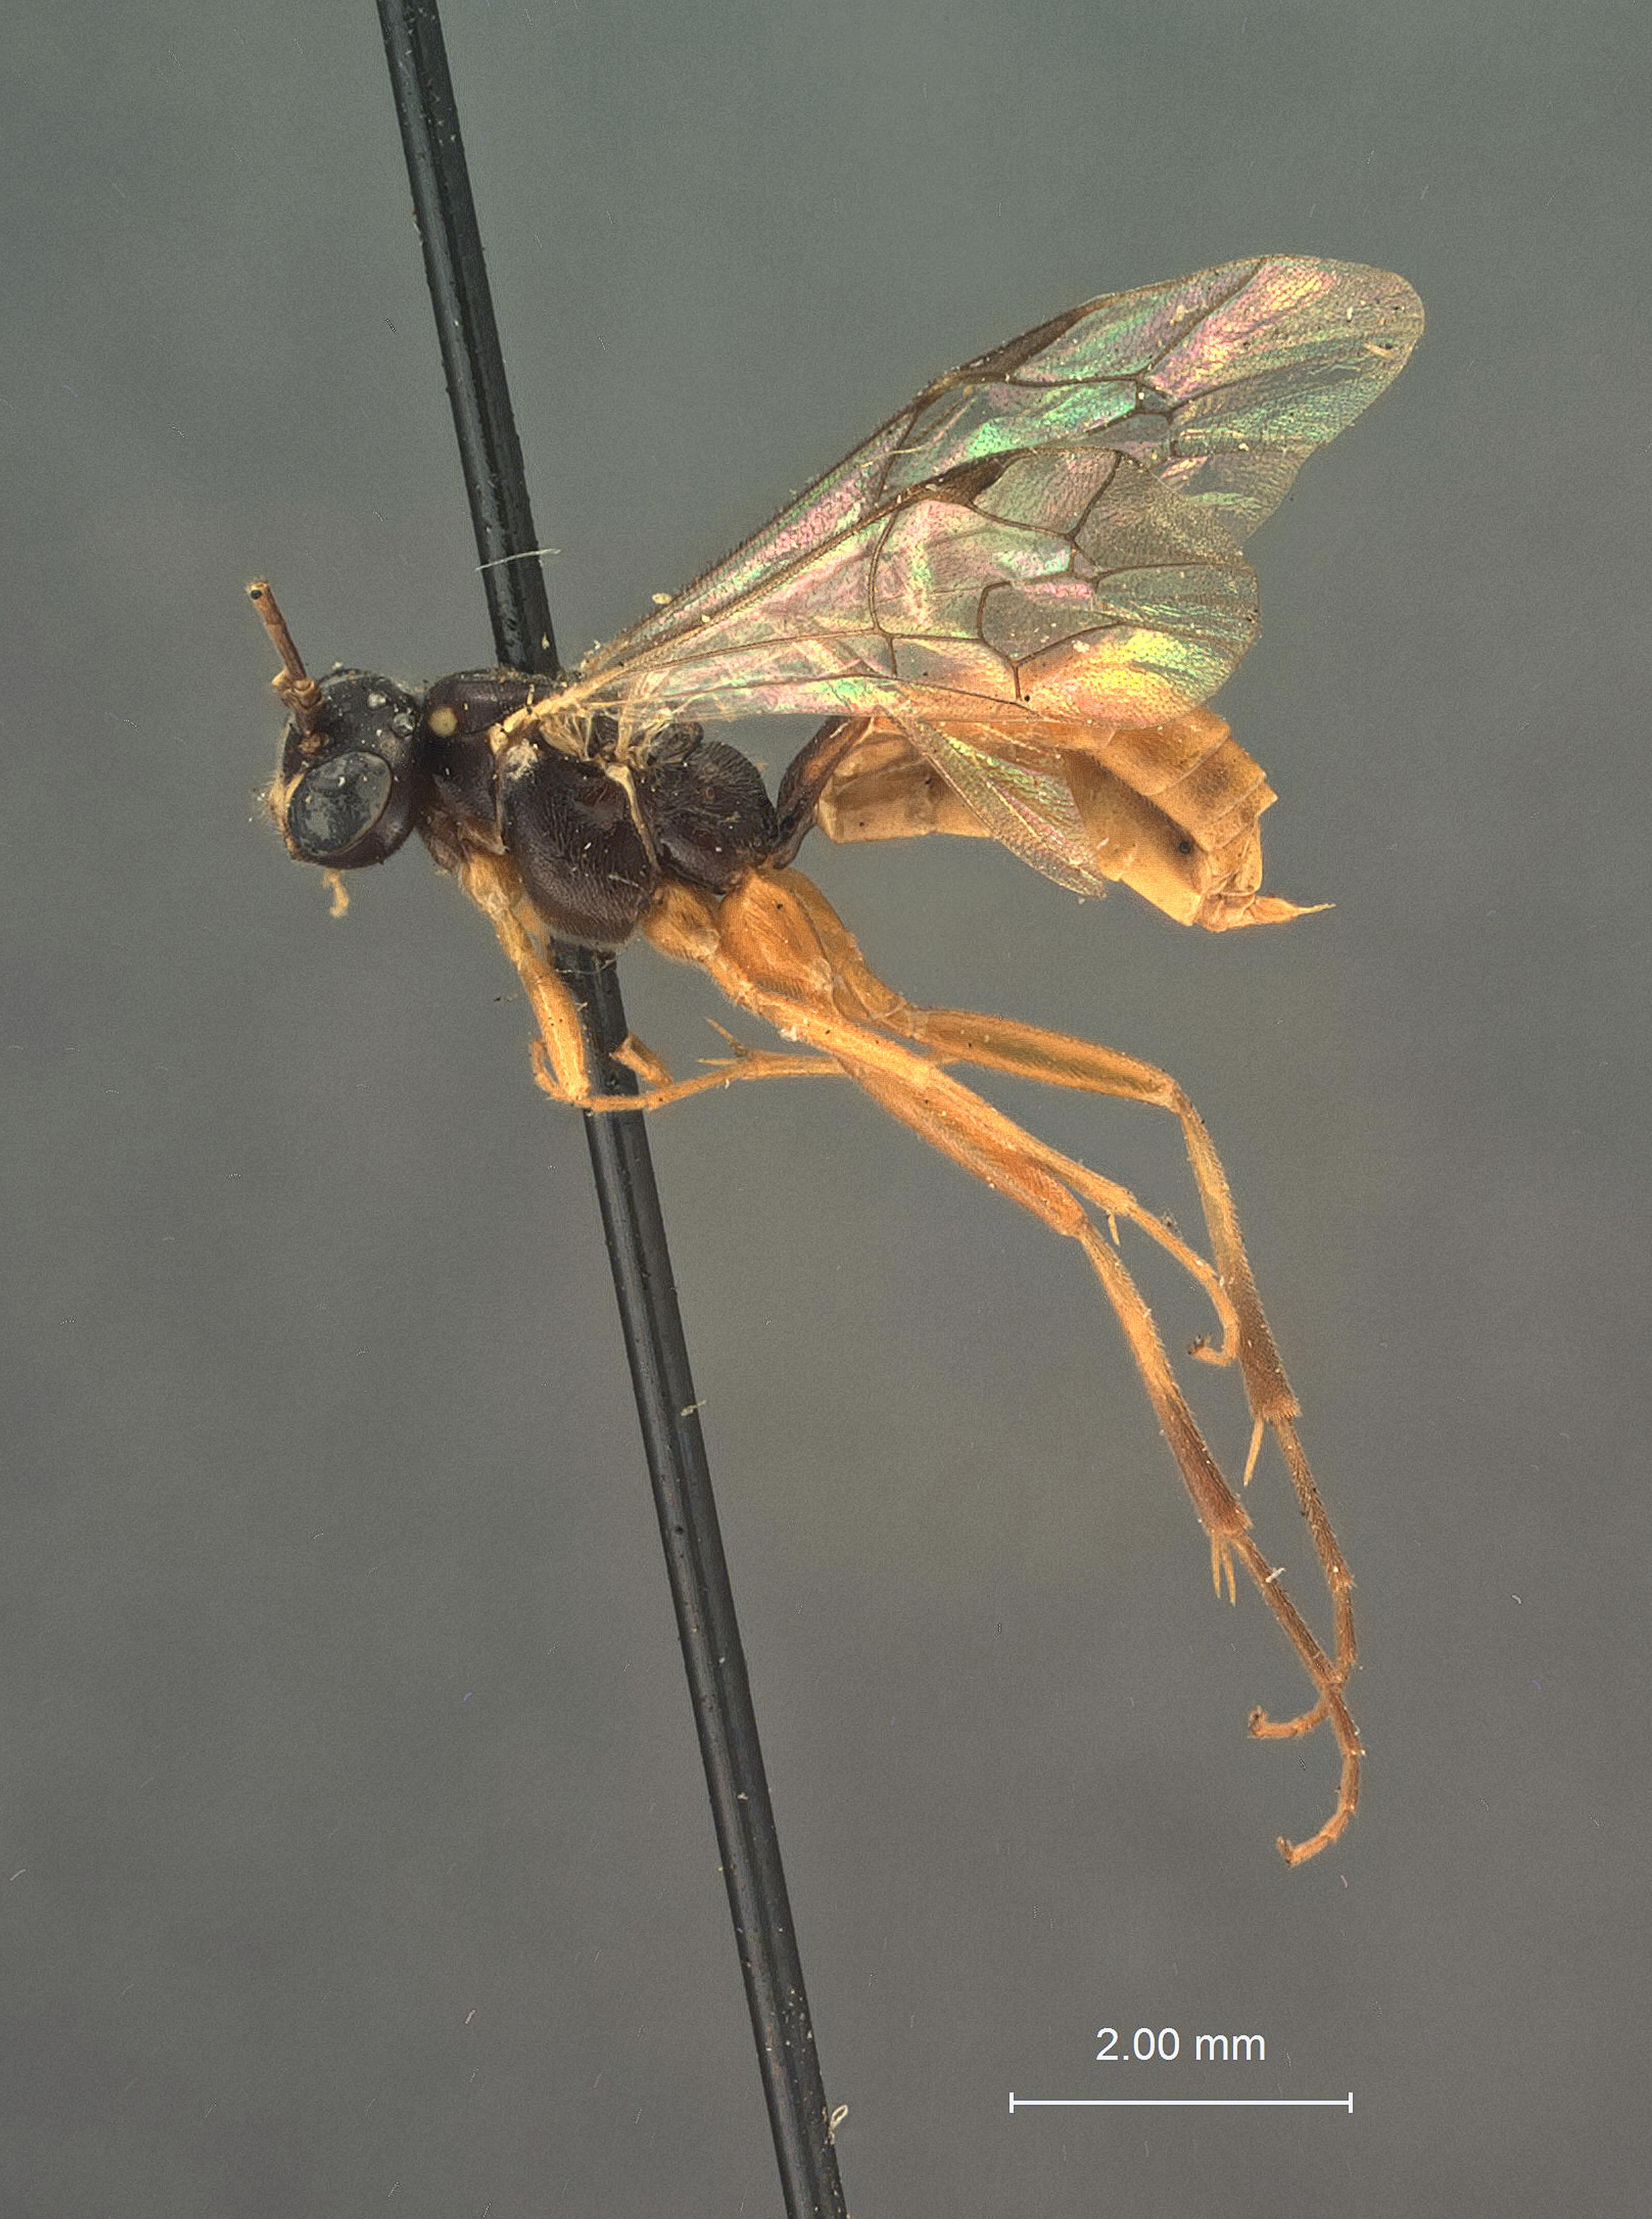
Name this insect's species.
Labrossyta ruficoxalis
